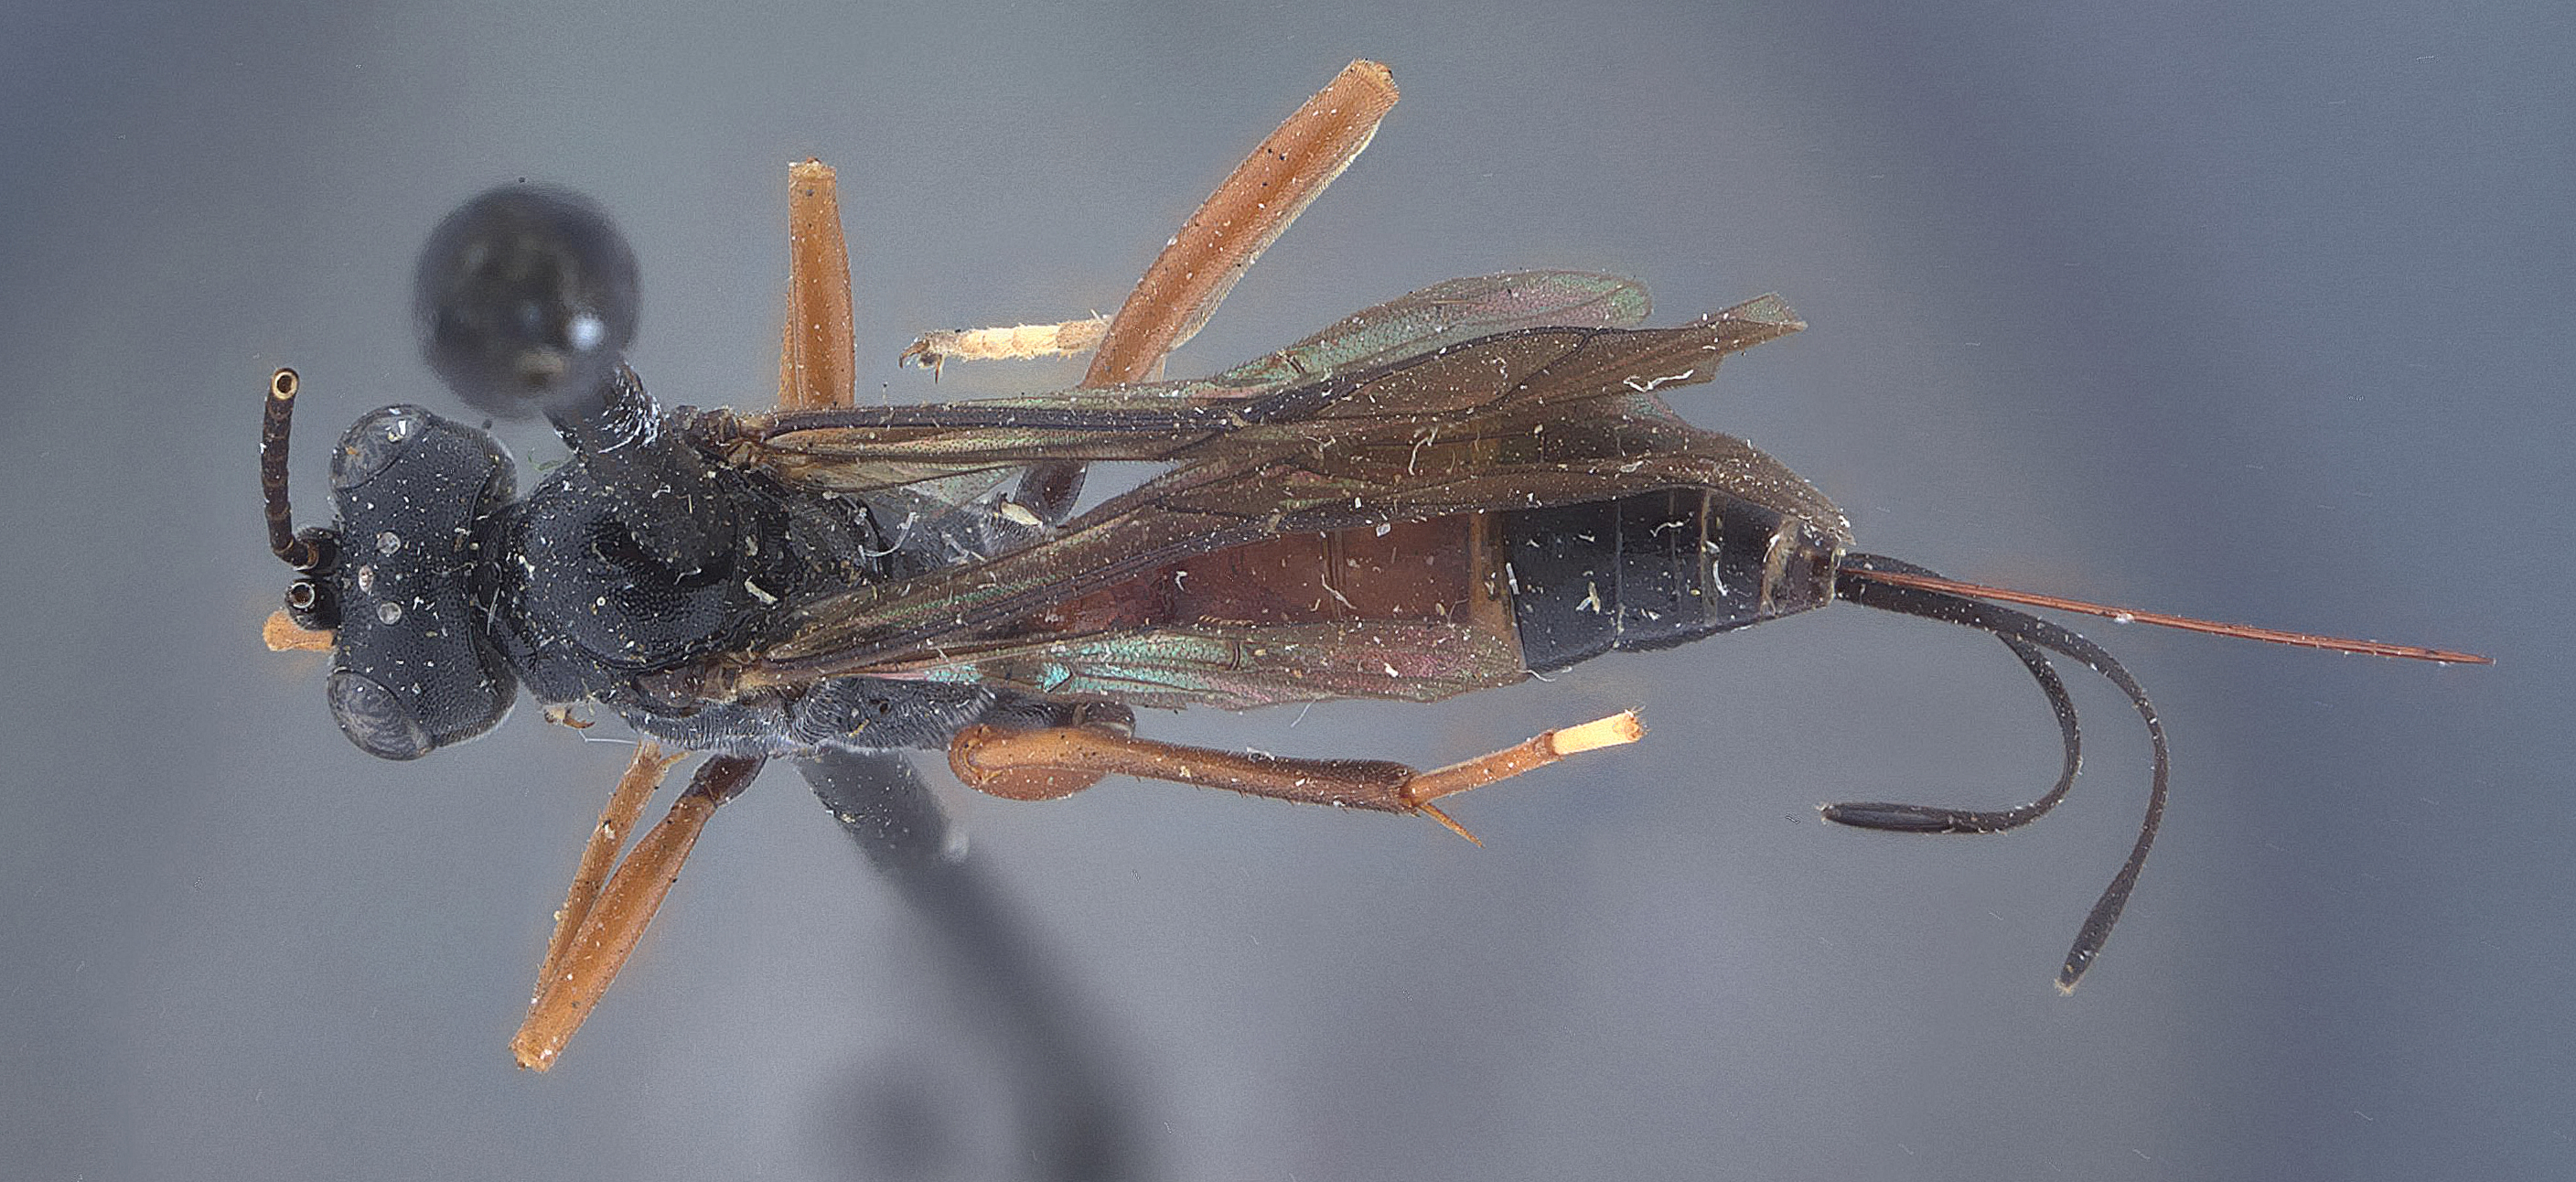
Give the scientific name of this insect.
Aritranis imitator
